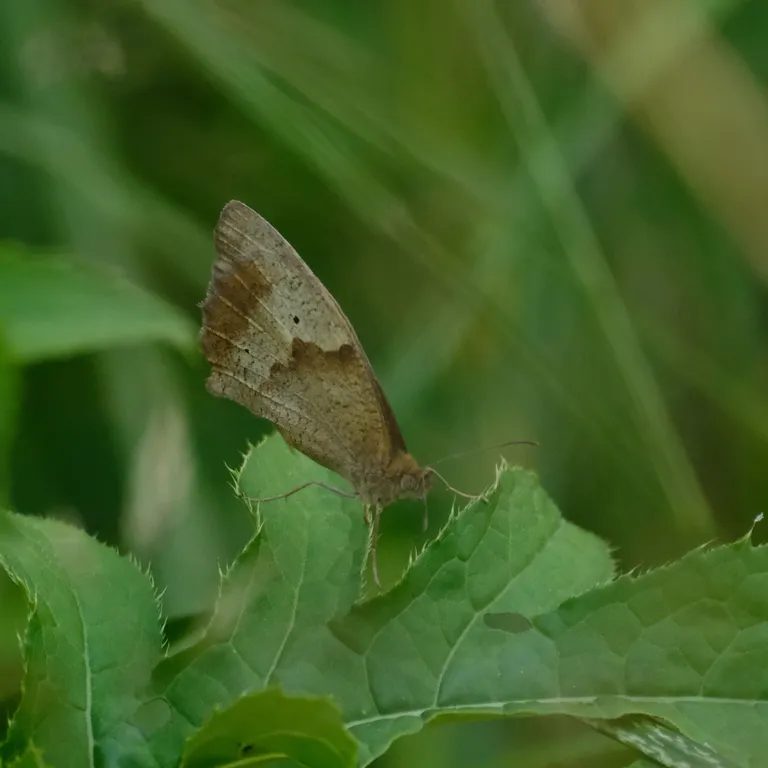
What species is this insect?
Maniola jurtina
